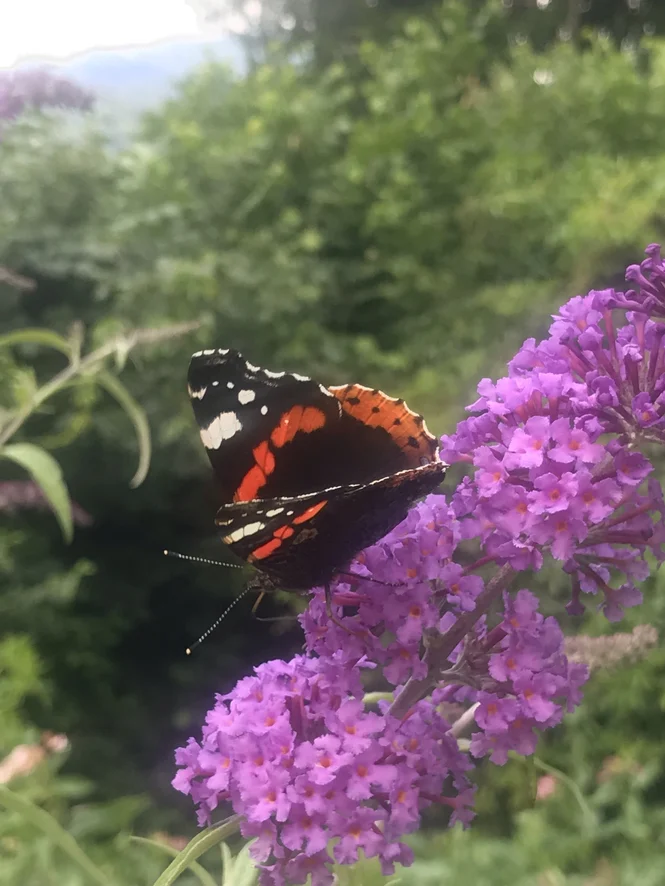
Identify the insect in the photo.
Vanessa atalanta
